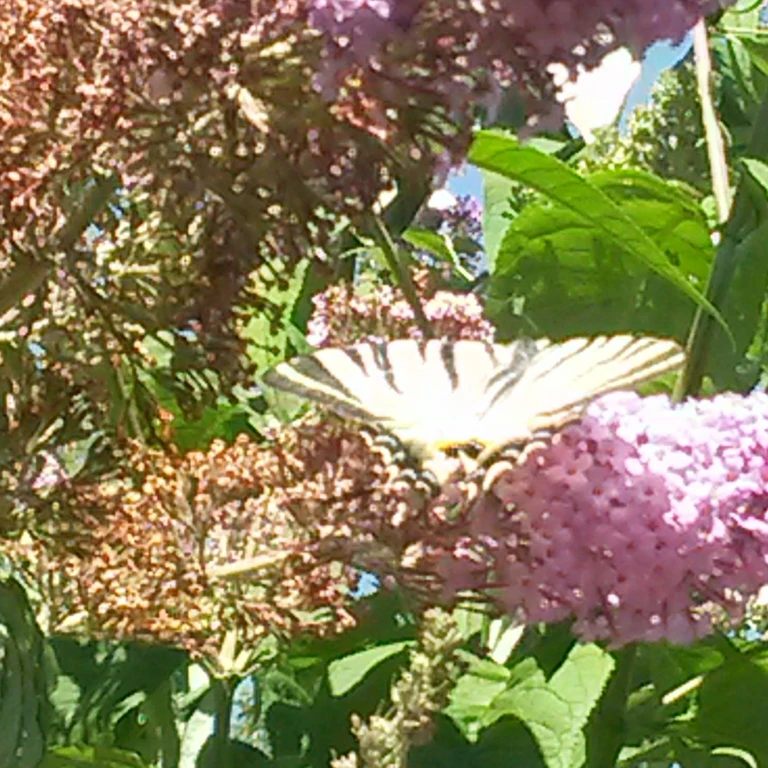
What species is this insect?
Iphiclides podalirius
